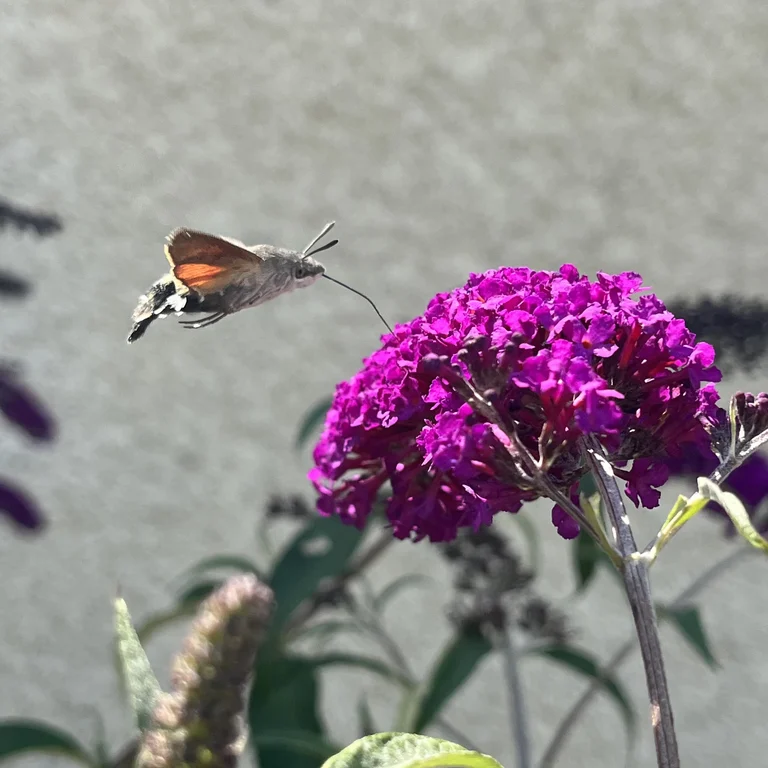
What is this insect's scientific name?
Macroglossum stellatarum
